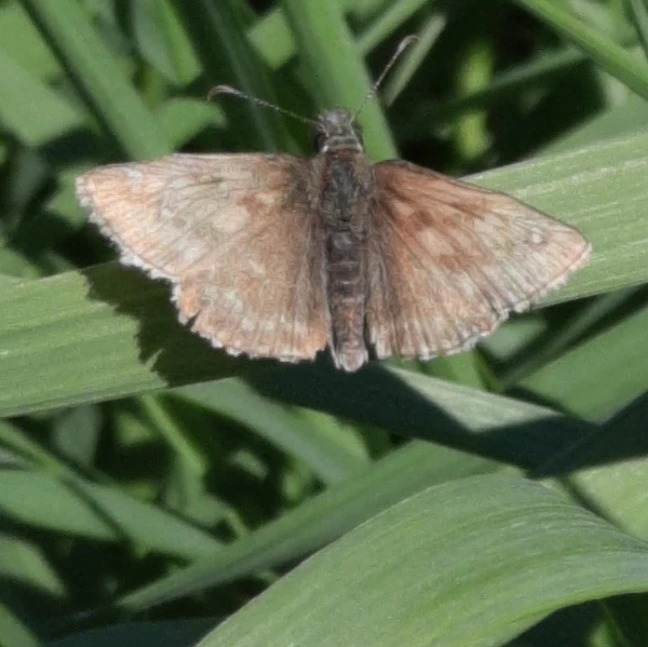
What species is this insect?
Erynnis tages
